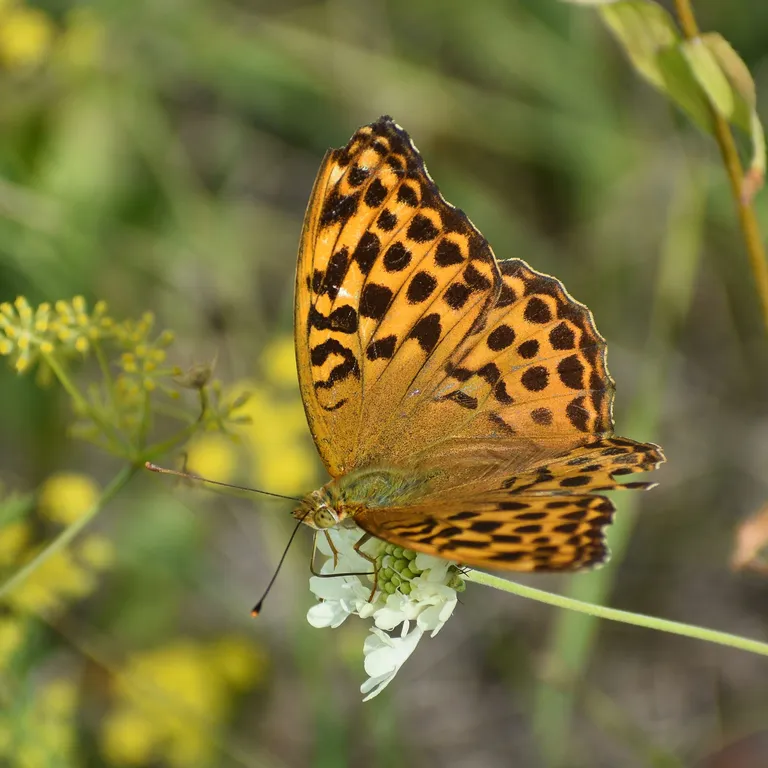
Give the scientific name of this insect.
Argynnis paphia
